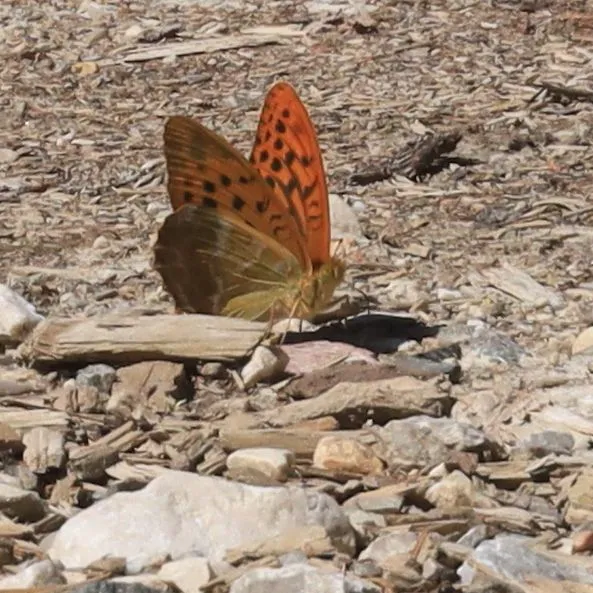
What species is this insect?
Argynnis paphia
